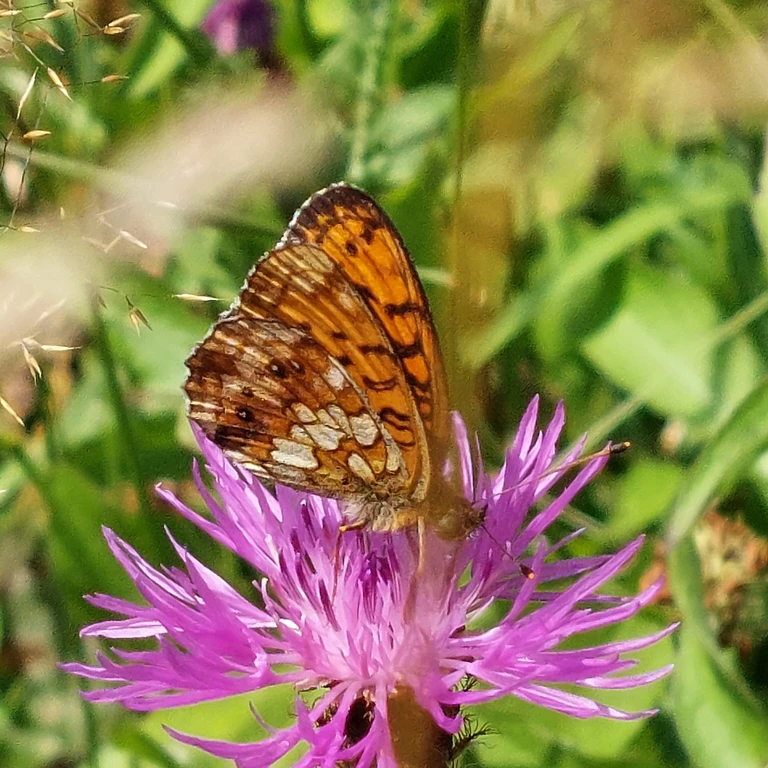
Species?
Brenthis ino
